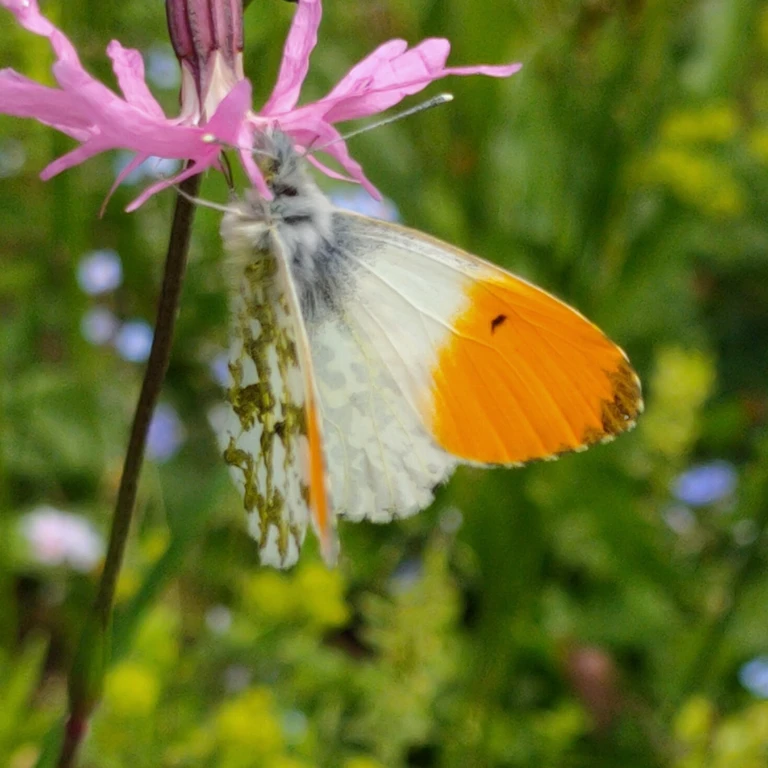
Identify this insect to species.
Anthocharis cardamines
